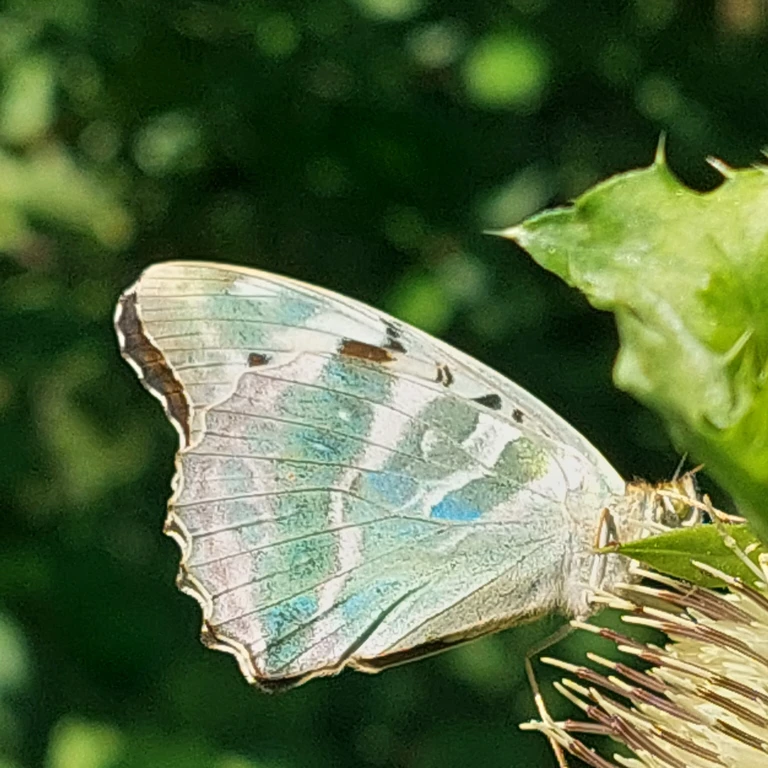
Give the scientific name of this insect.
Argynnis paphia
